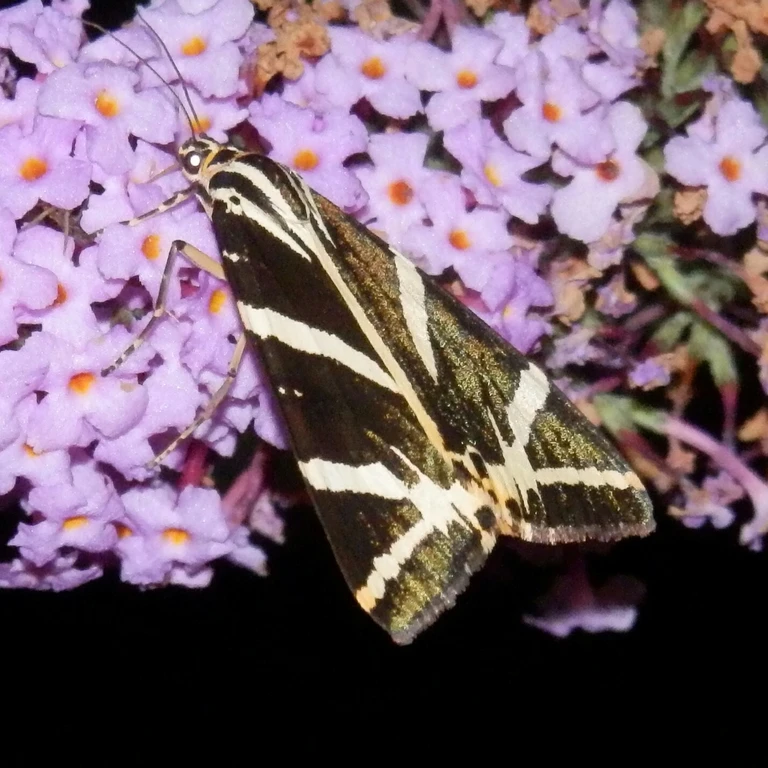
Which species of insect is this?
Euplagia quadripunctaria
